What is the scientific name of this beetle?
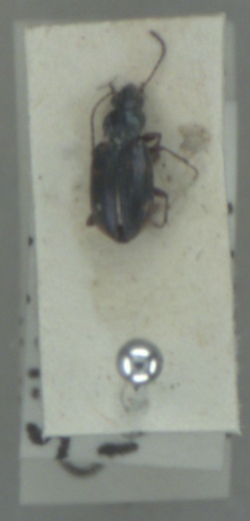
Bembidion varium
